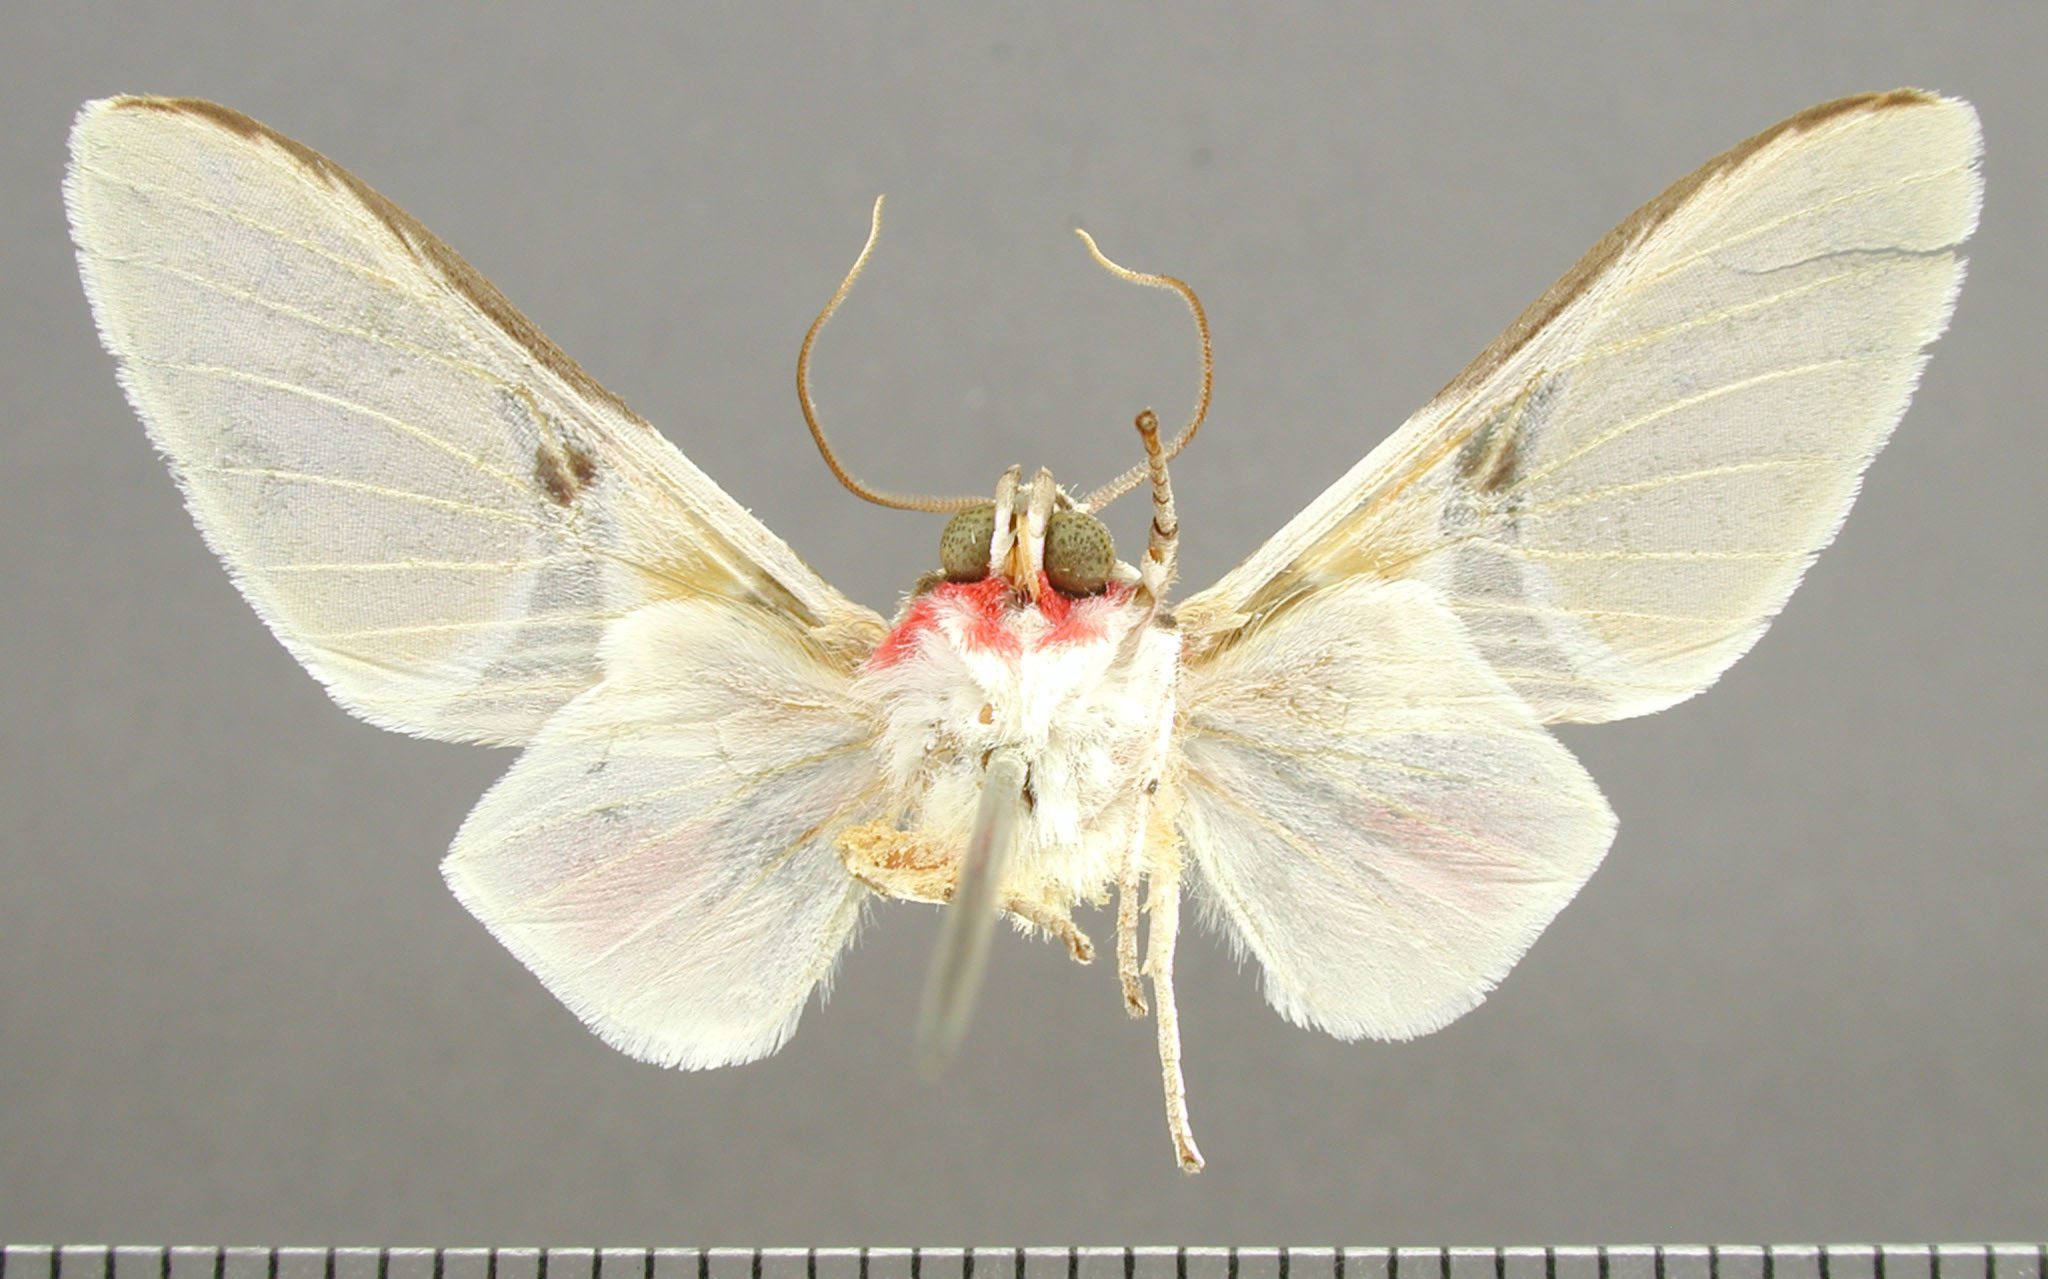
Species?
Automolis herois (also Idalus herois)
